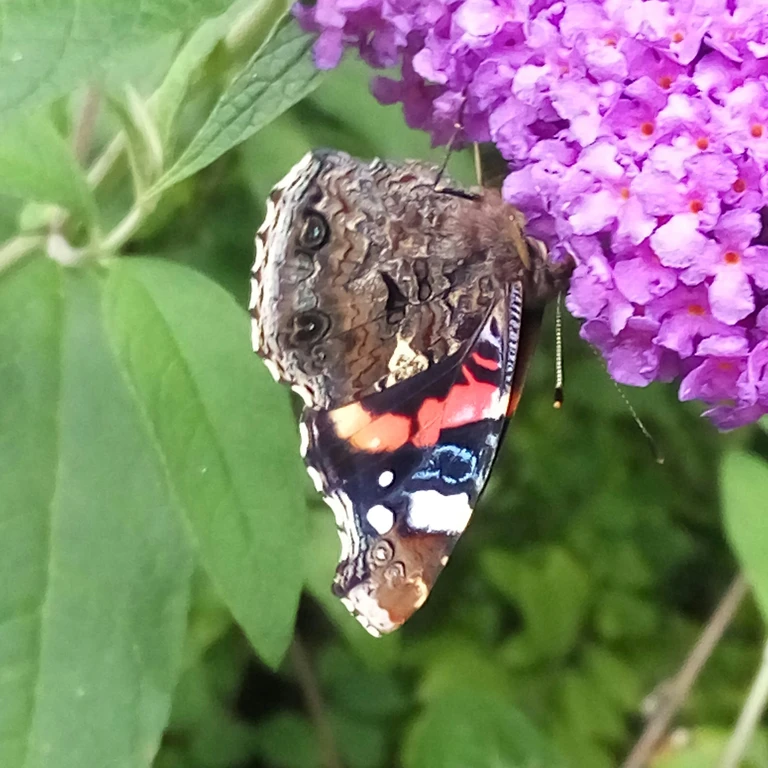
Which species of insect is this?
Vanessa atalanta
